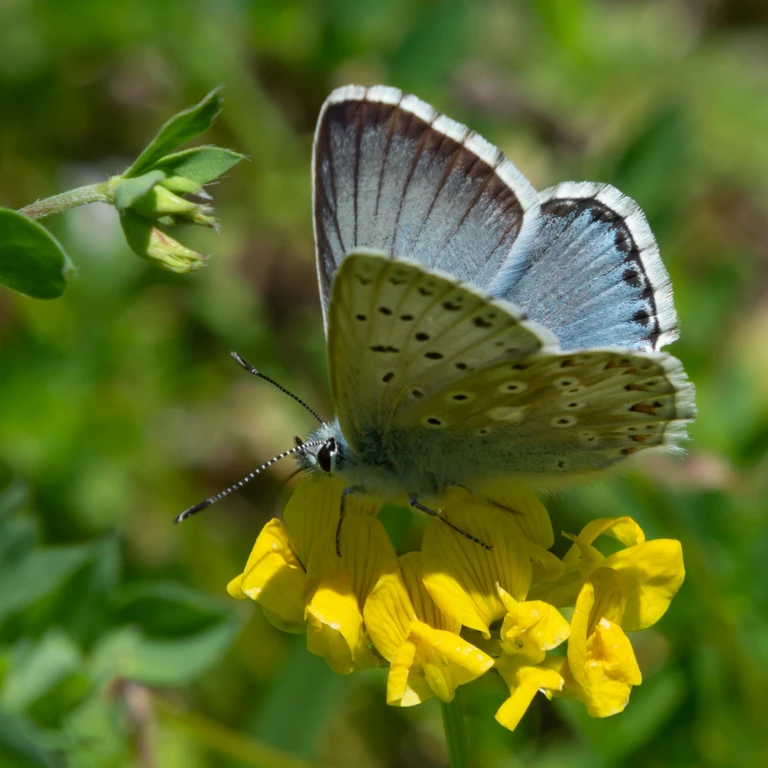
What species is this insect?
Lysandra coridon
